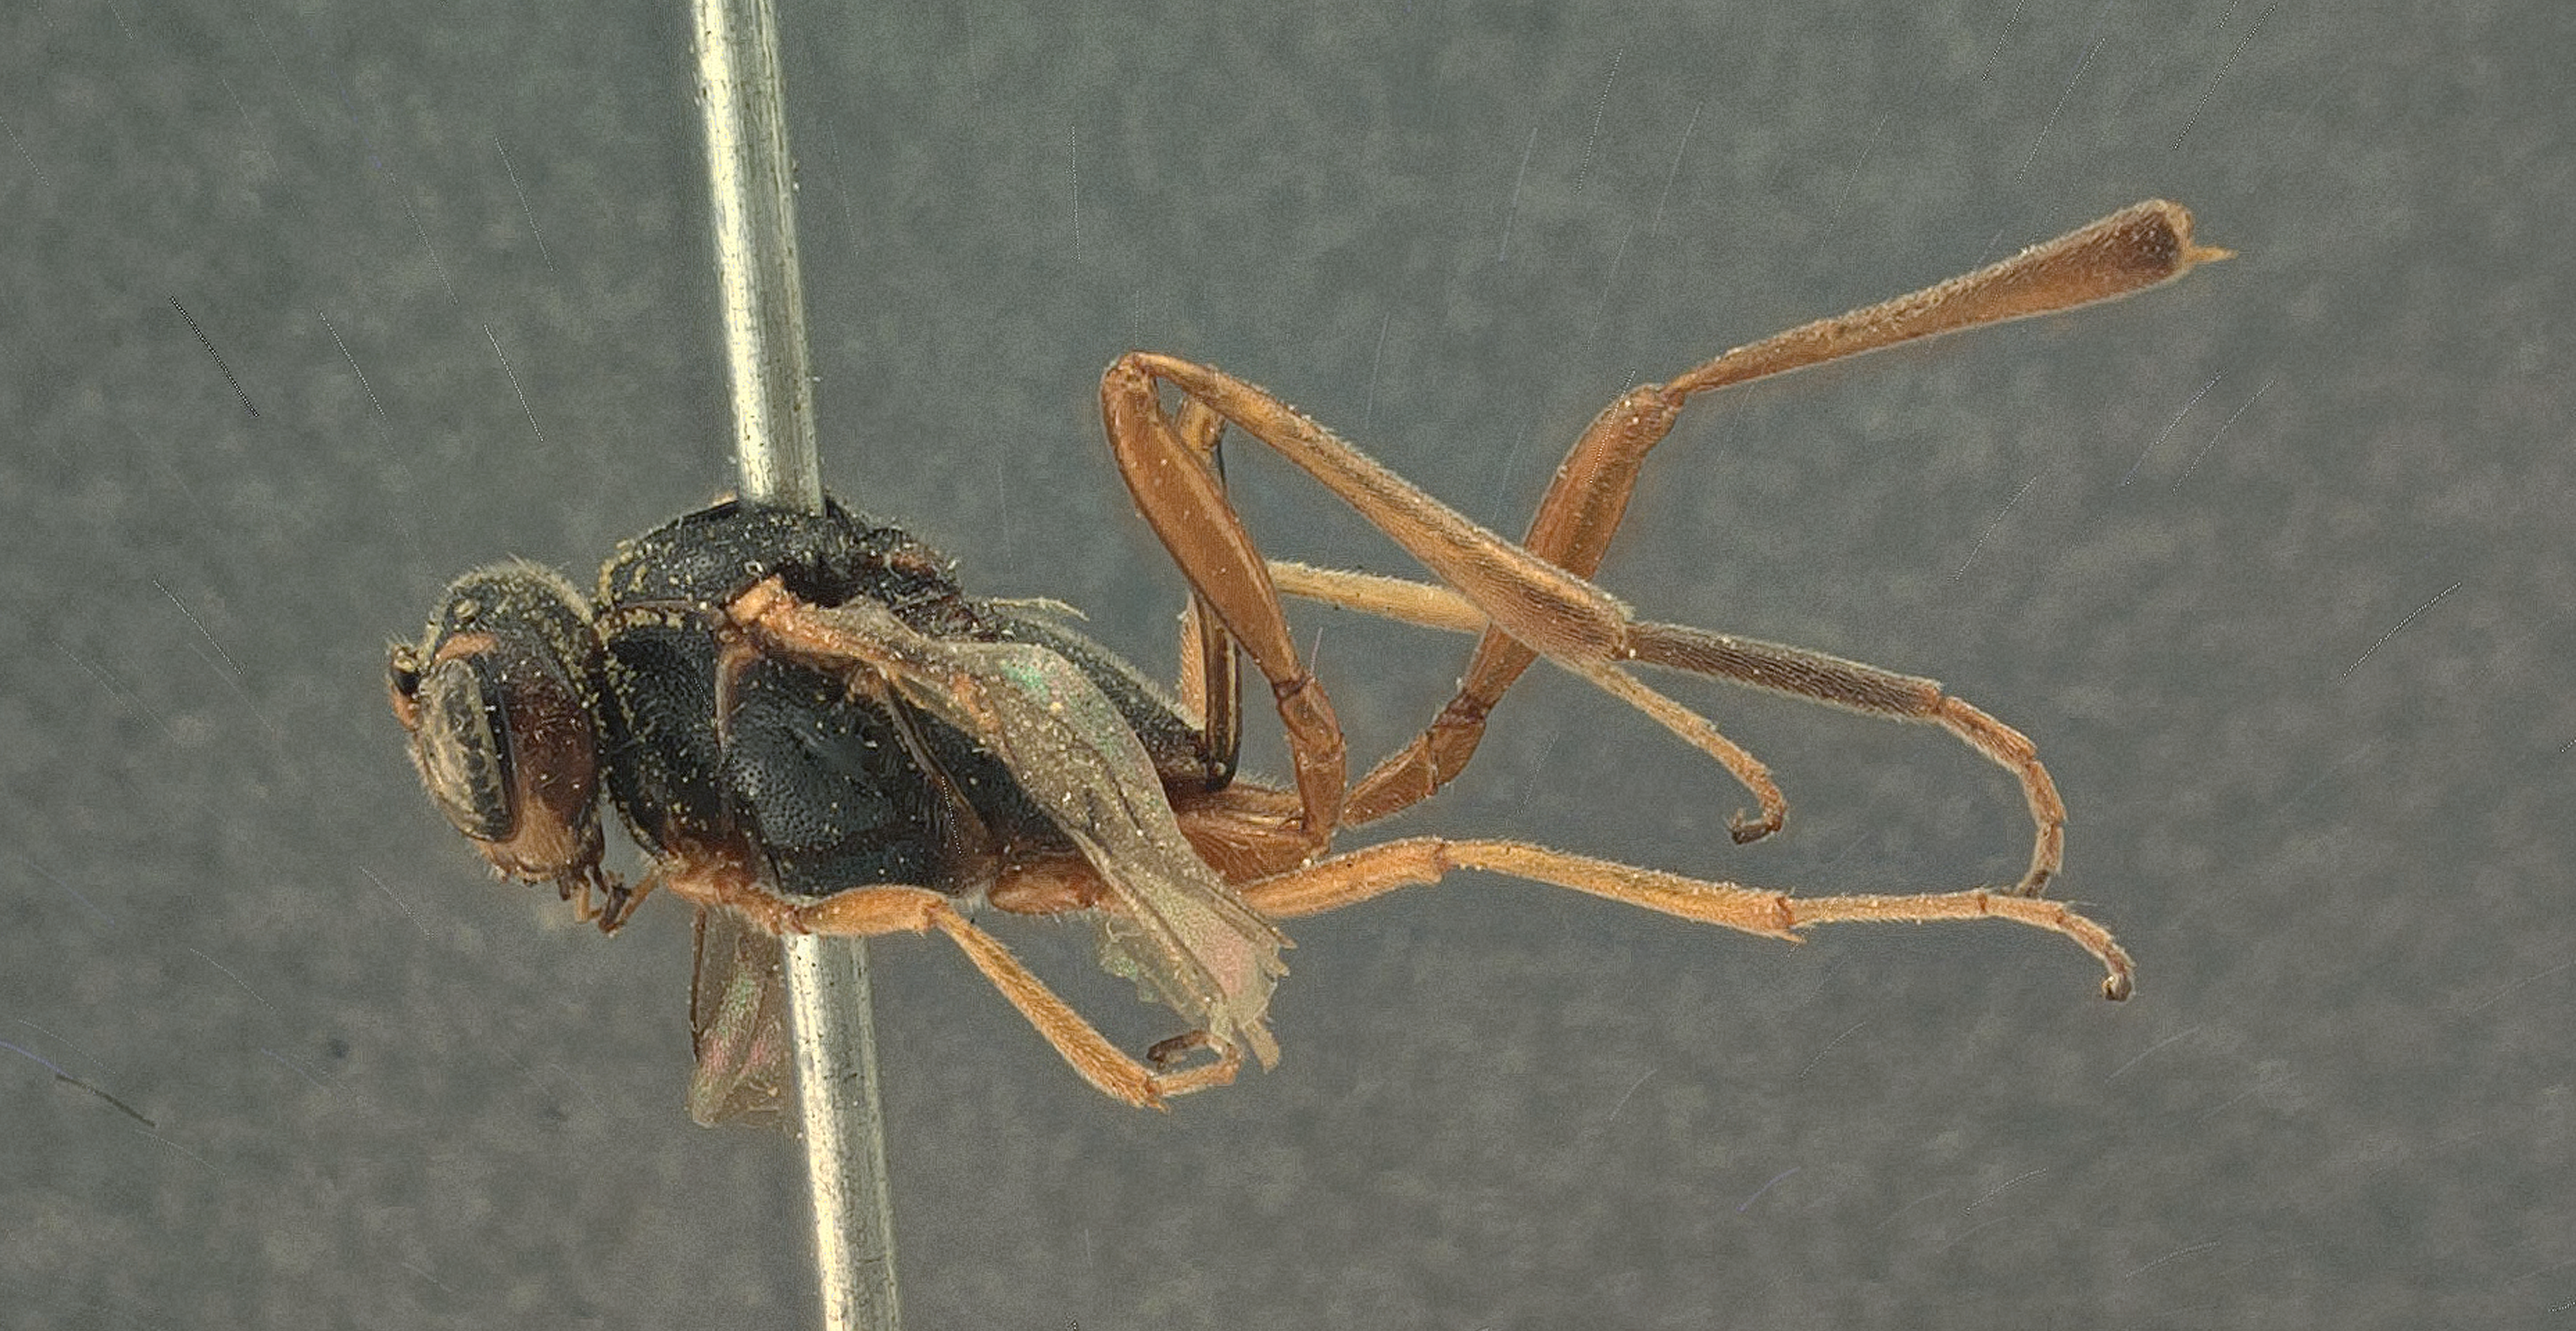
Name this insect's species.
Metoa lata
